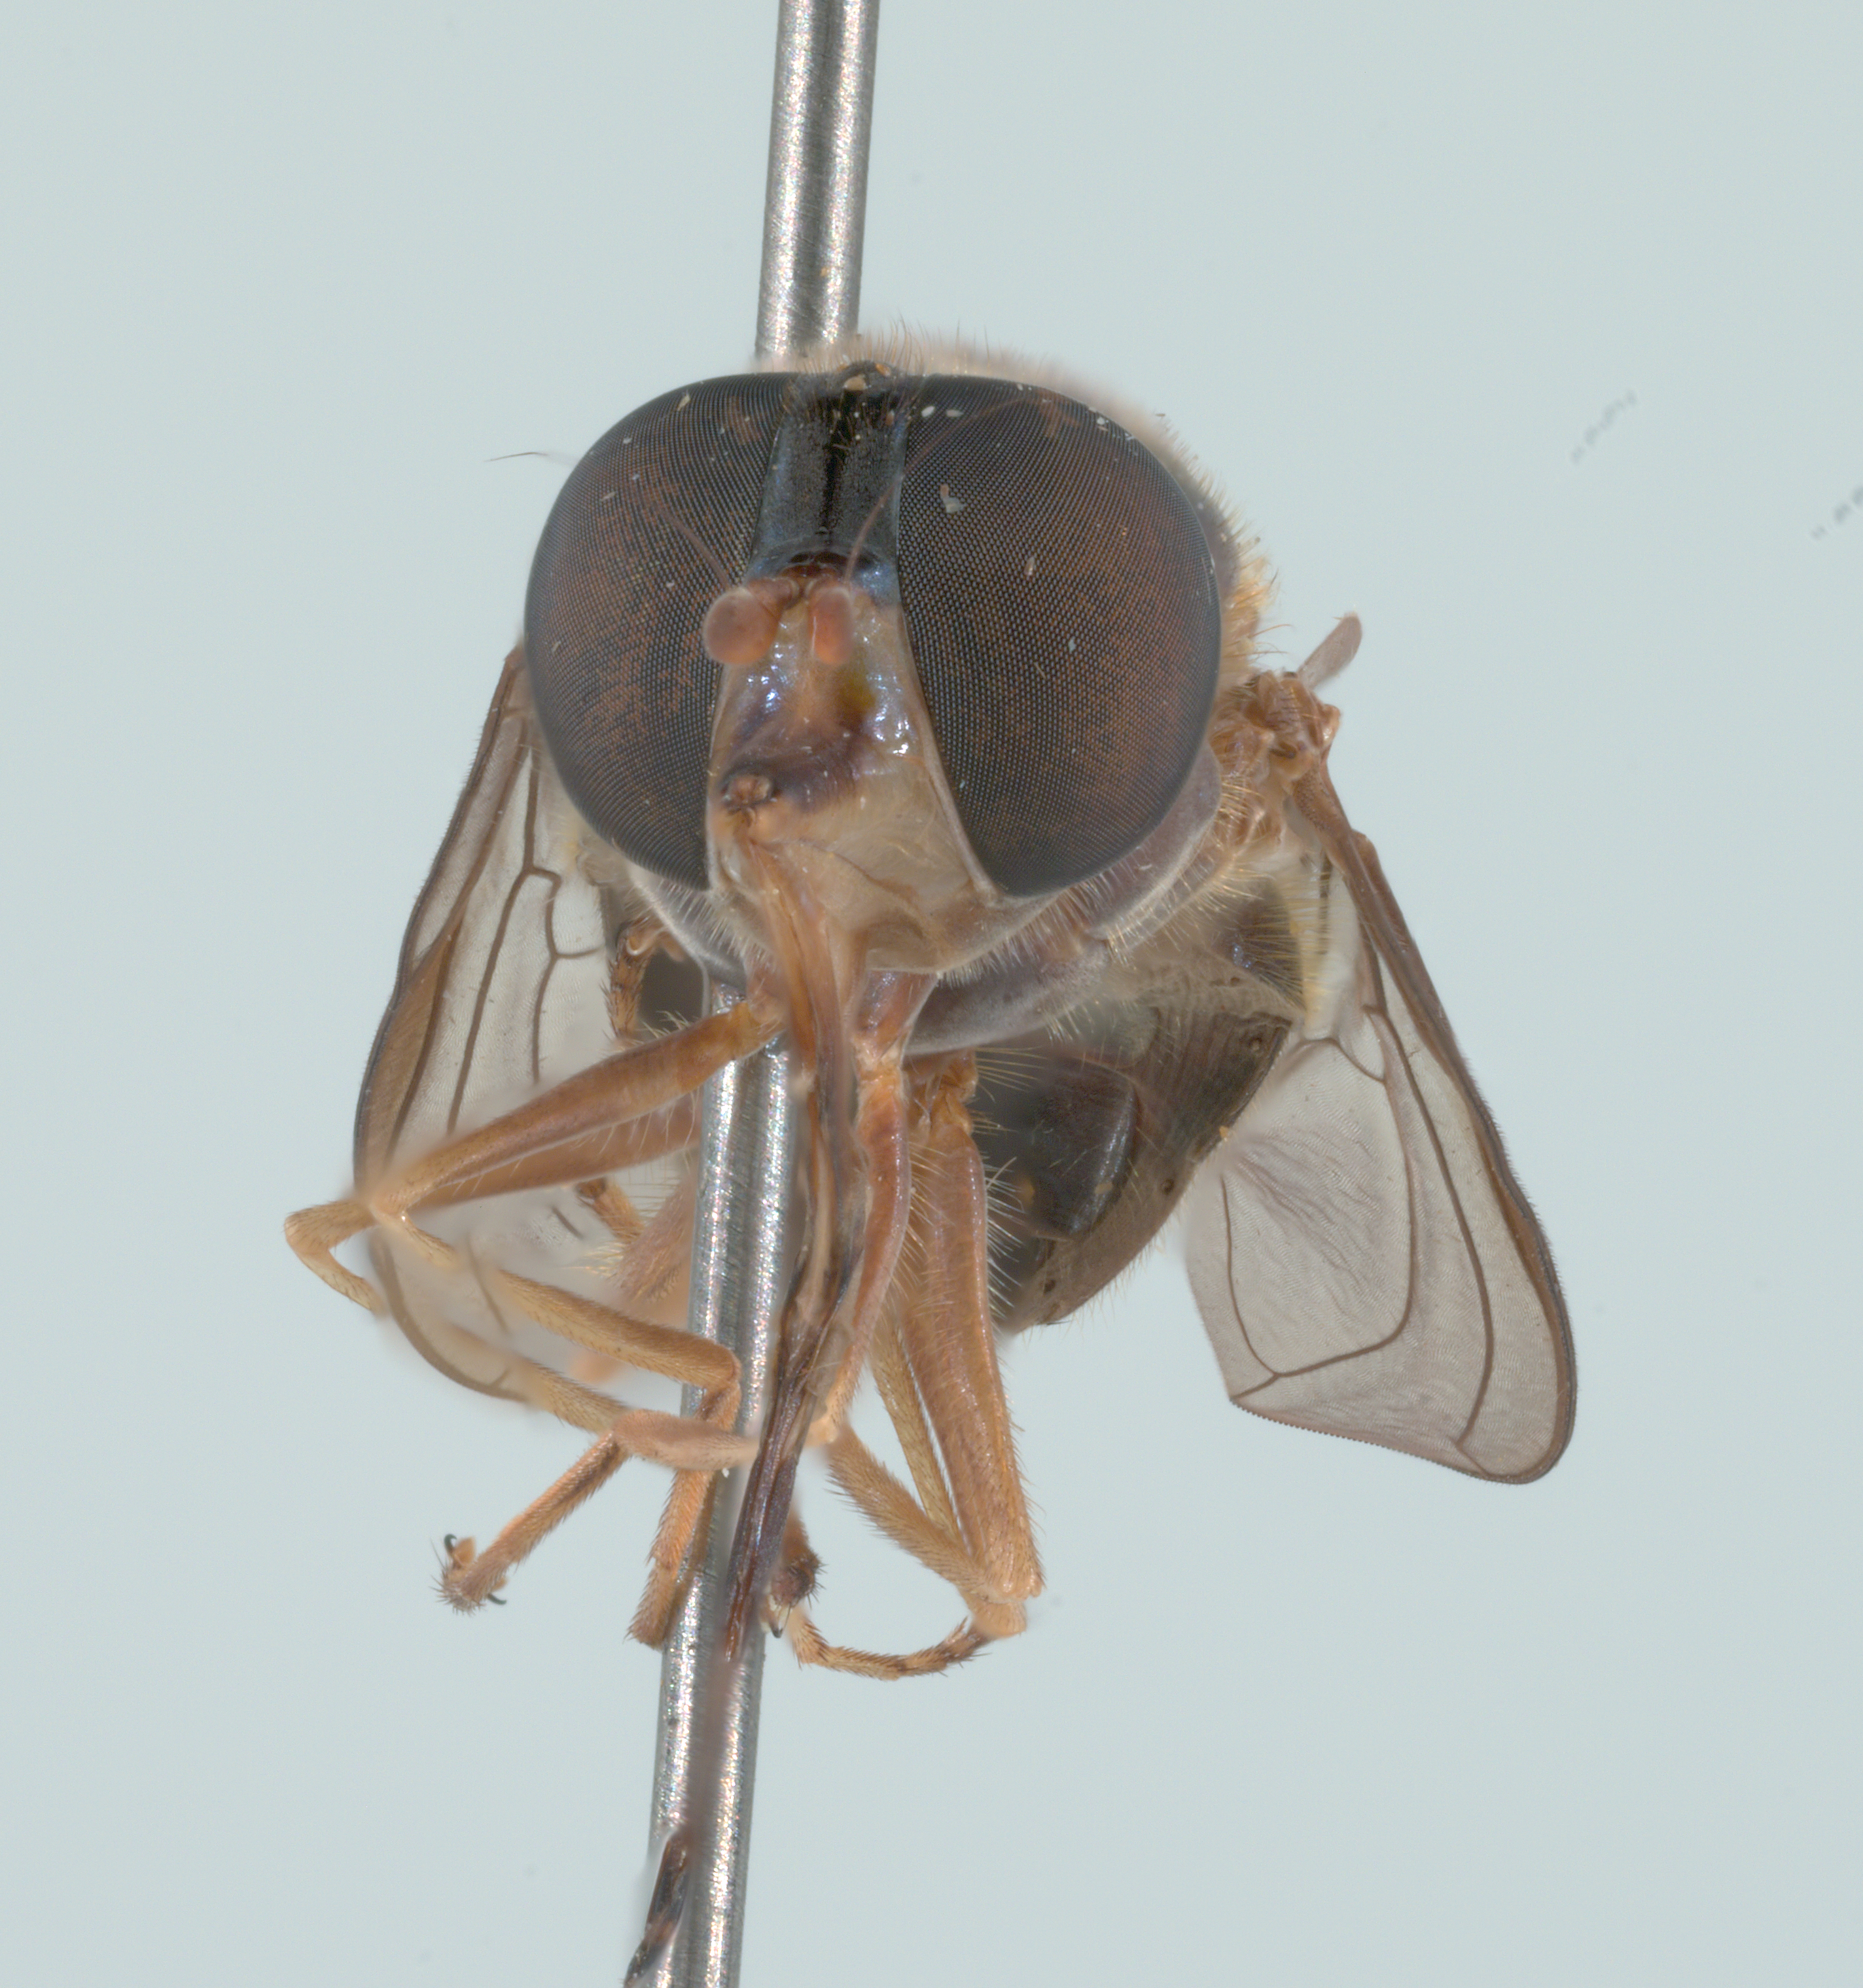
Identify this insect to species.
Rhingia fuscipes
